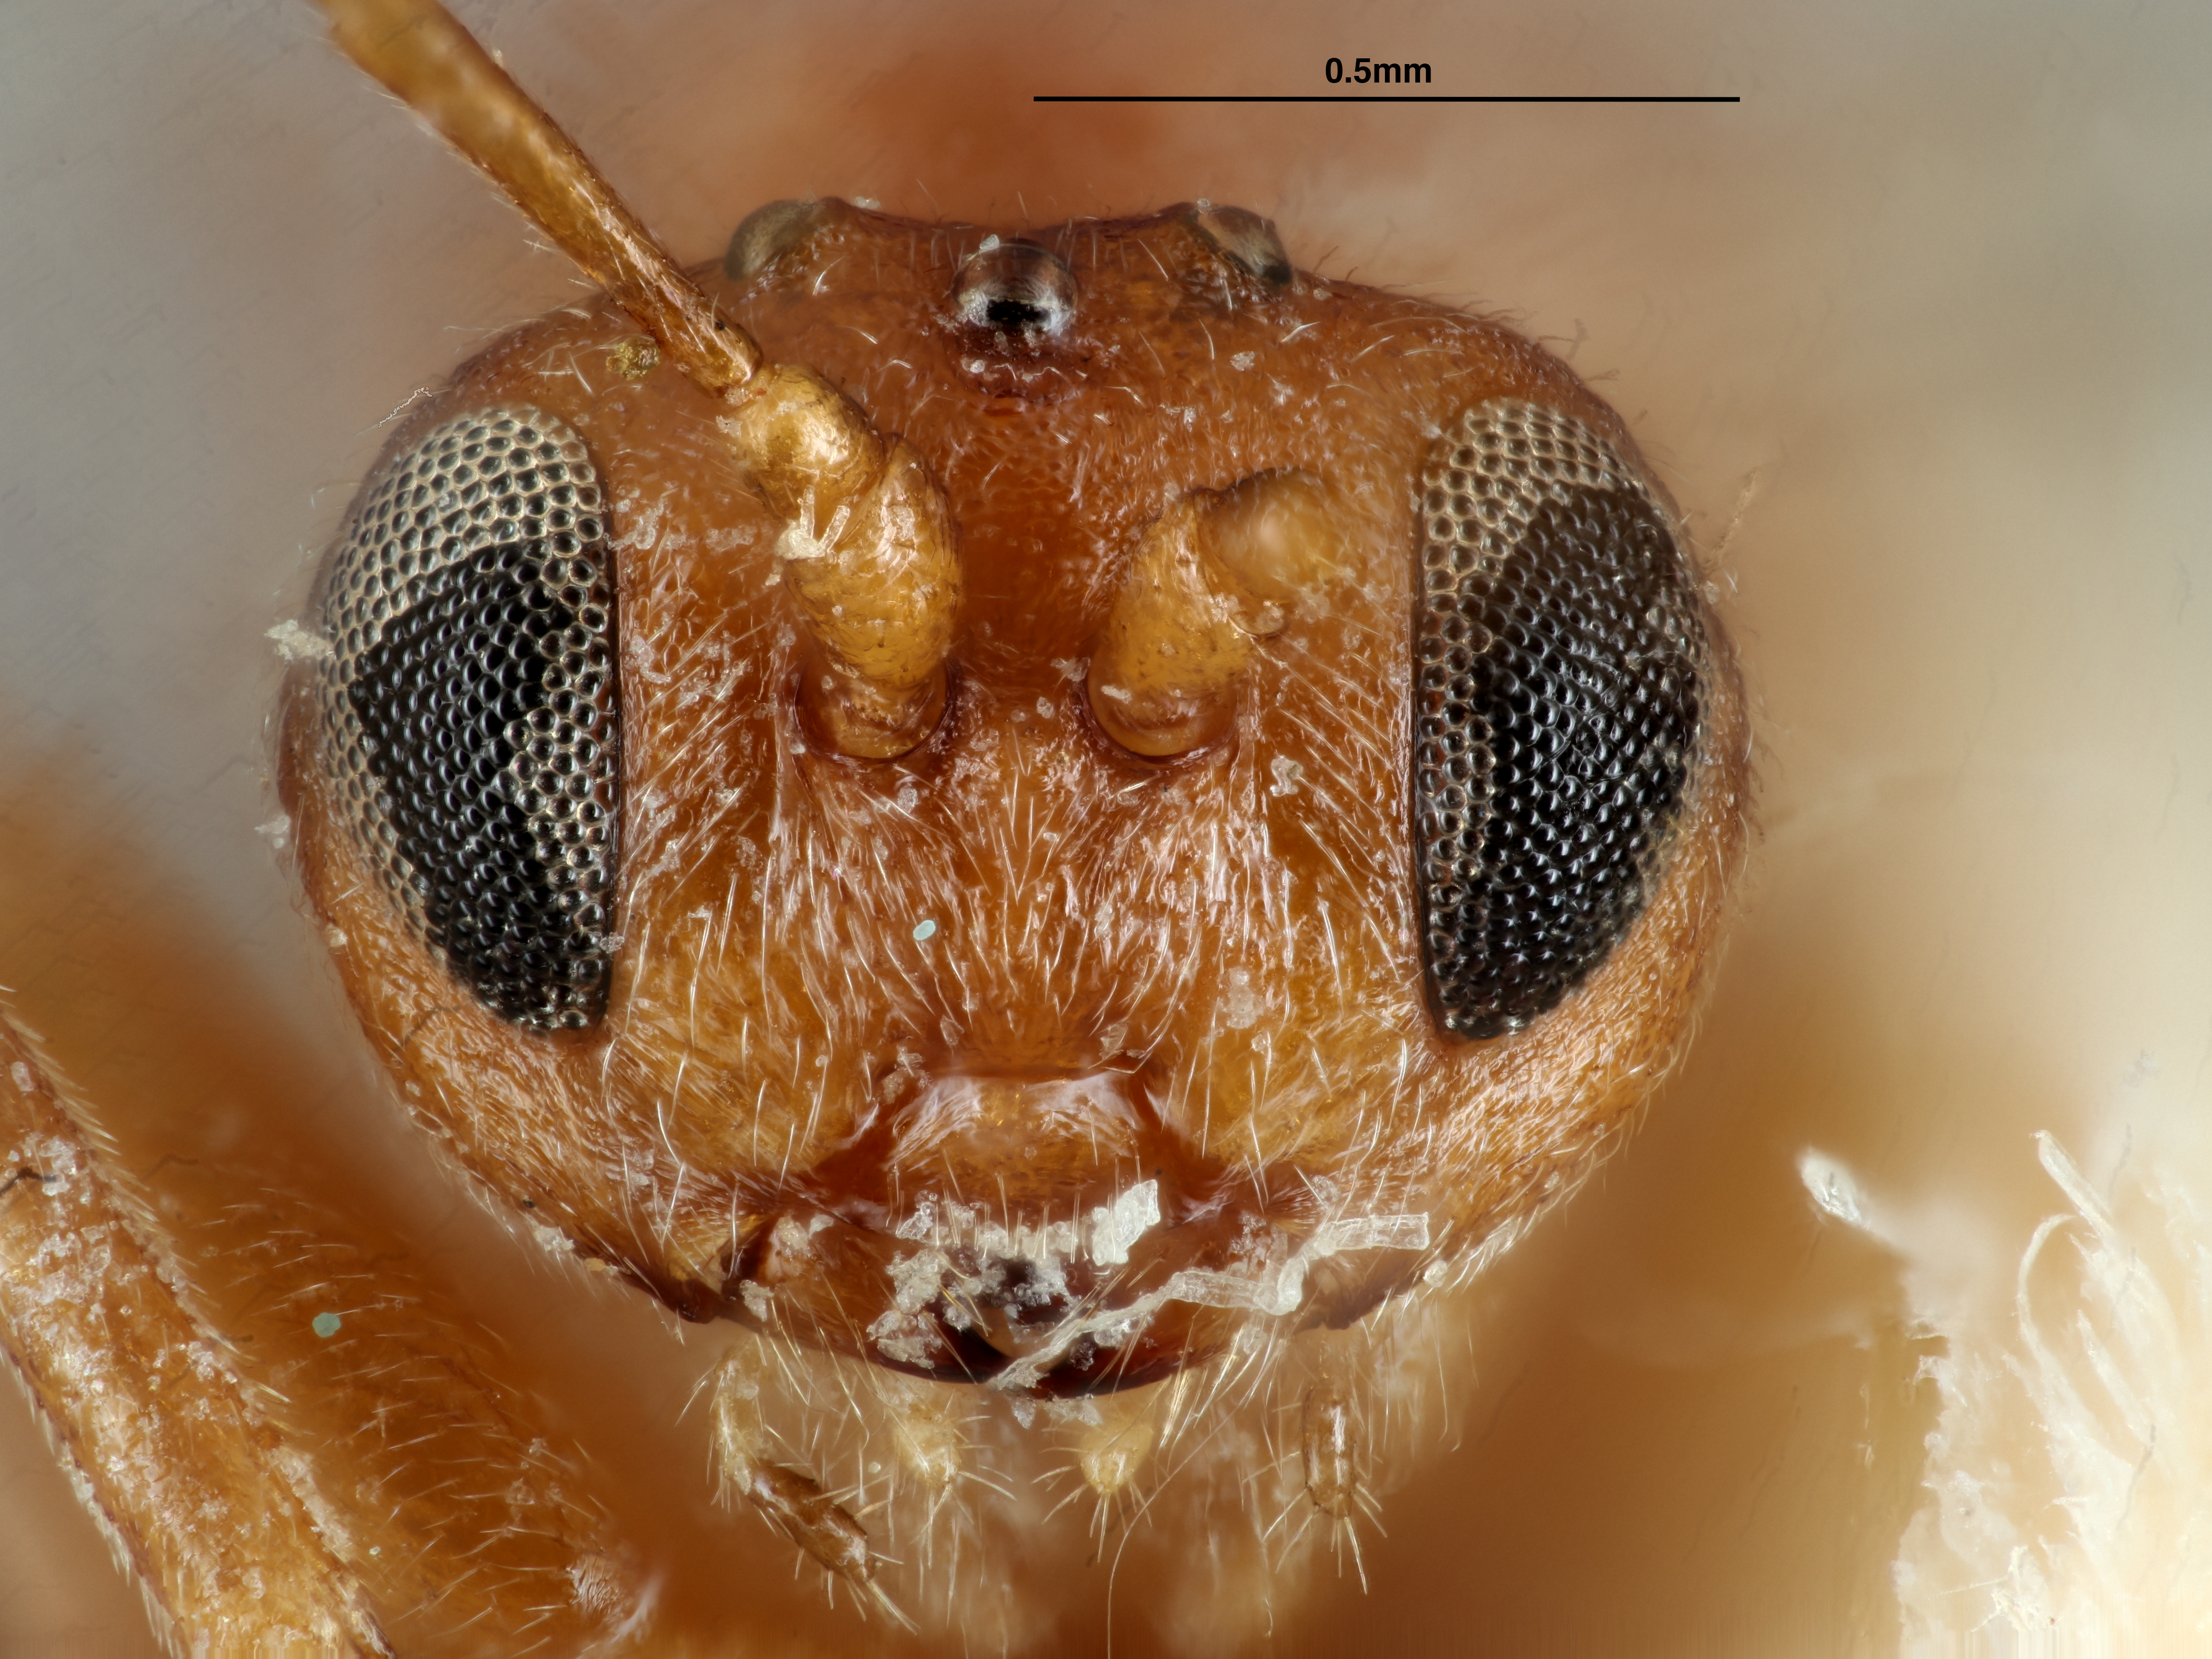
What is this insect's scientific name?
Antron franklinensis
